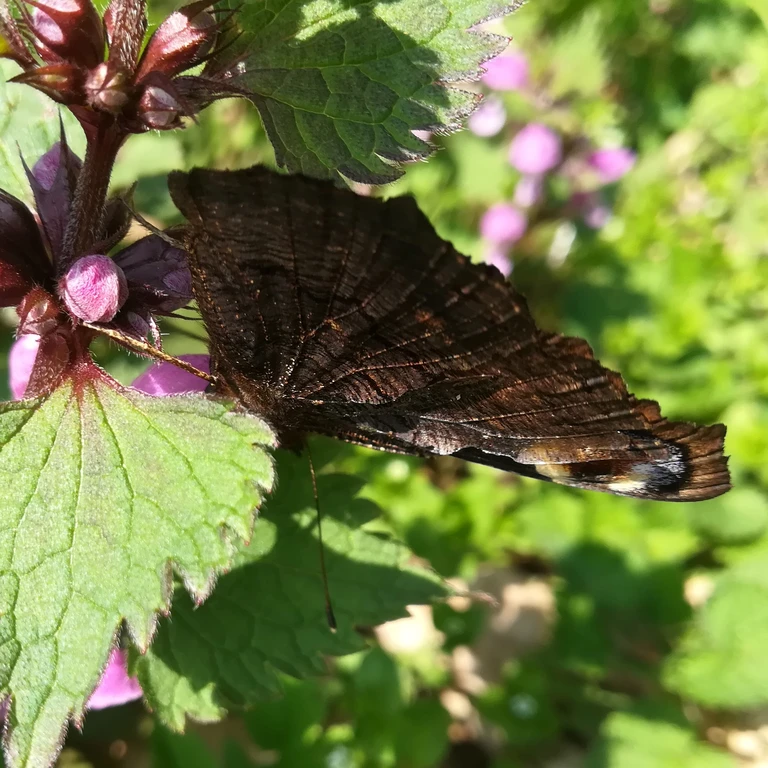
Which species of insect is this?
Aglais io
